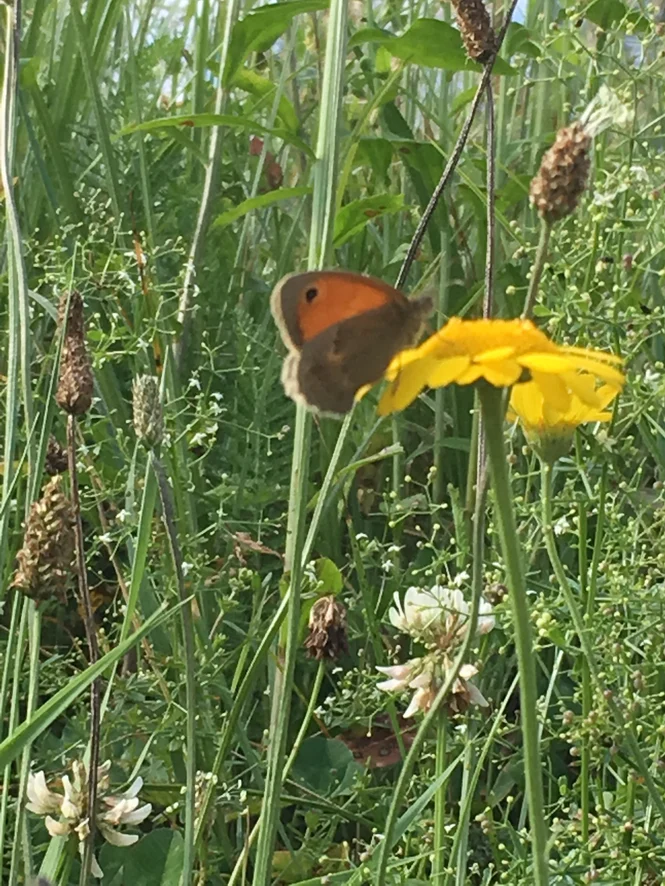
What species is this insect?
Coenonympha pamphilus
